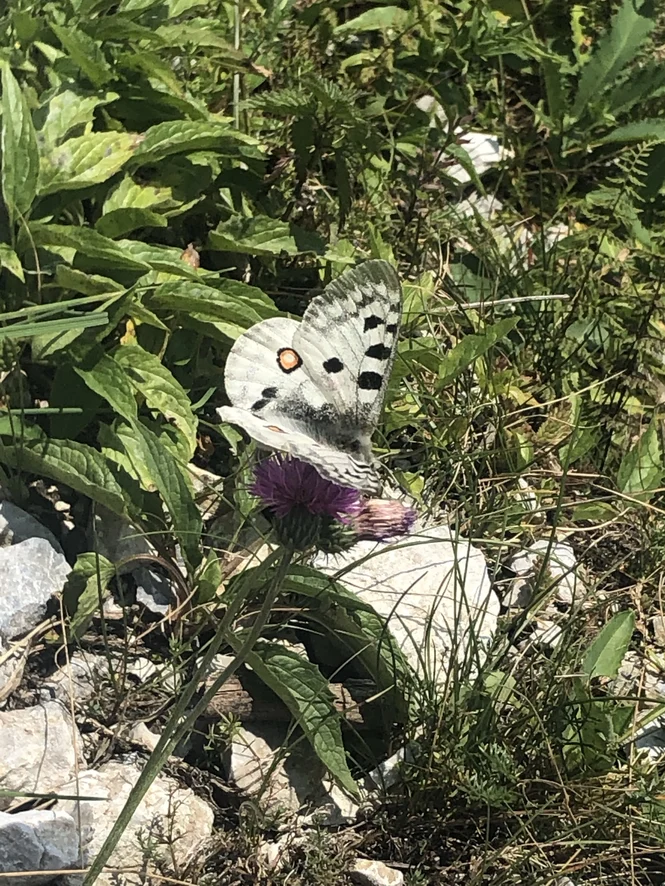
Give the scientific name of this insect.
Parnassius apollo
